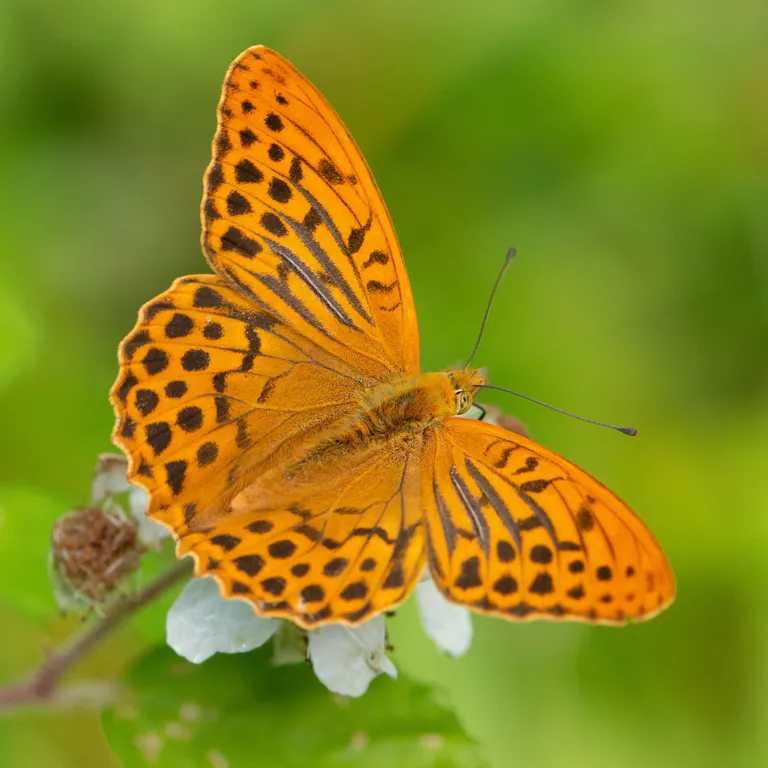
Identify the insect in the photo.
Argynnis paphia
